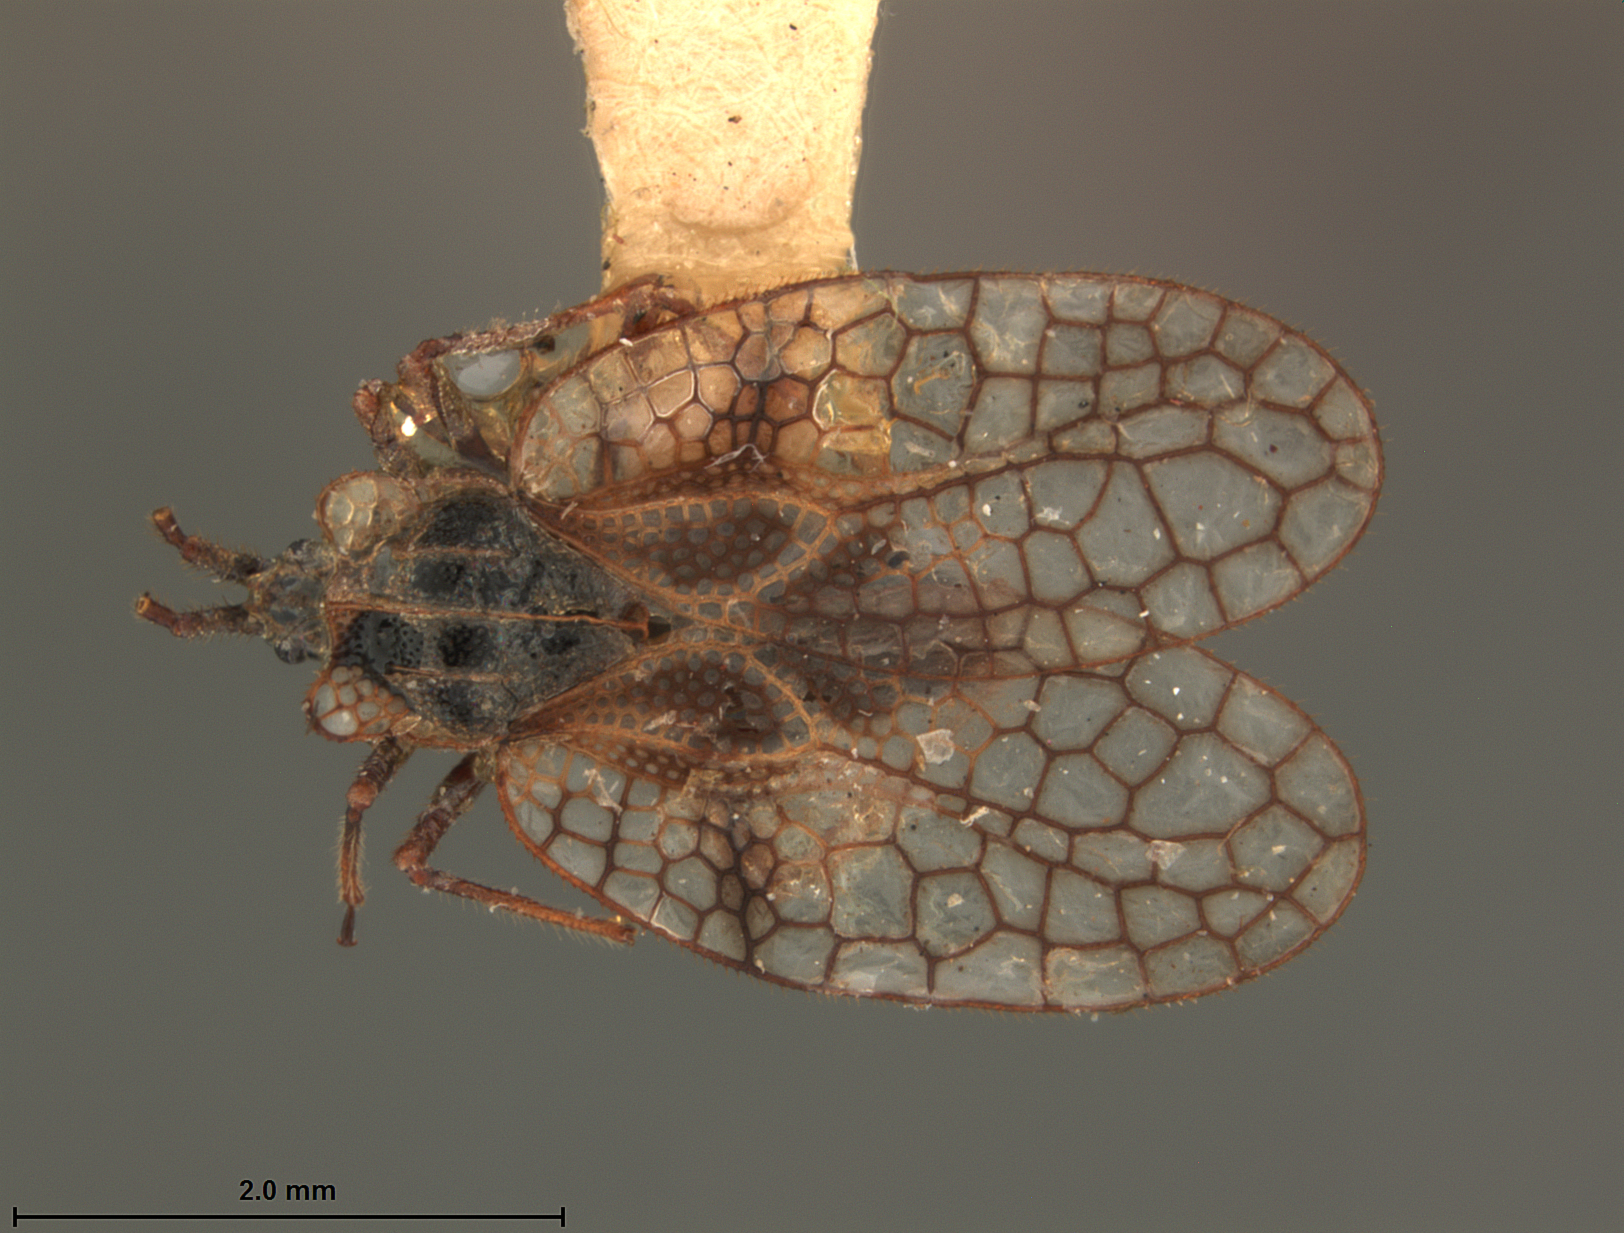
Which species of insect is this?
Pleseobyrsa boliviana
